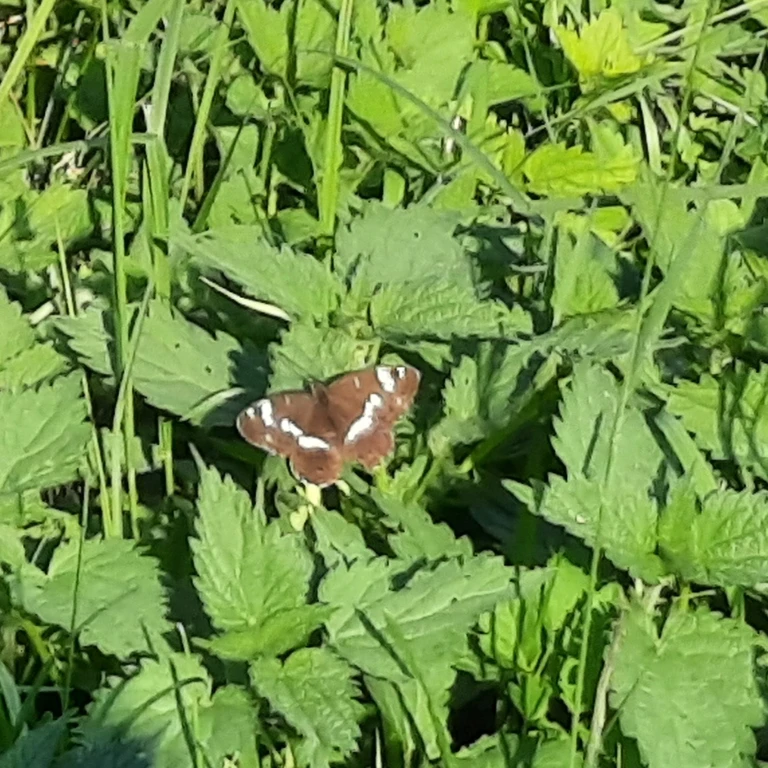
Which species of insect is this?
Limenitis camilla (also Ladoga camilla)
